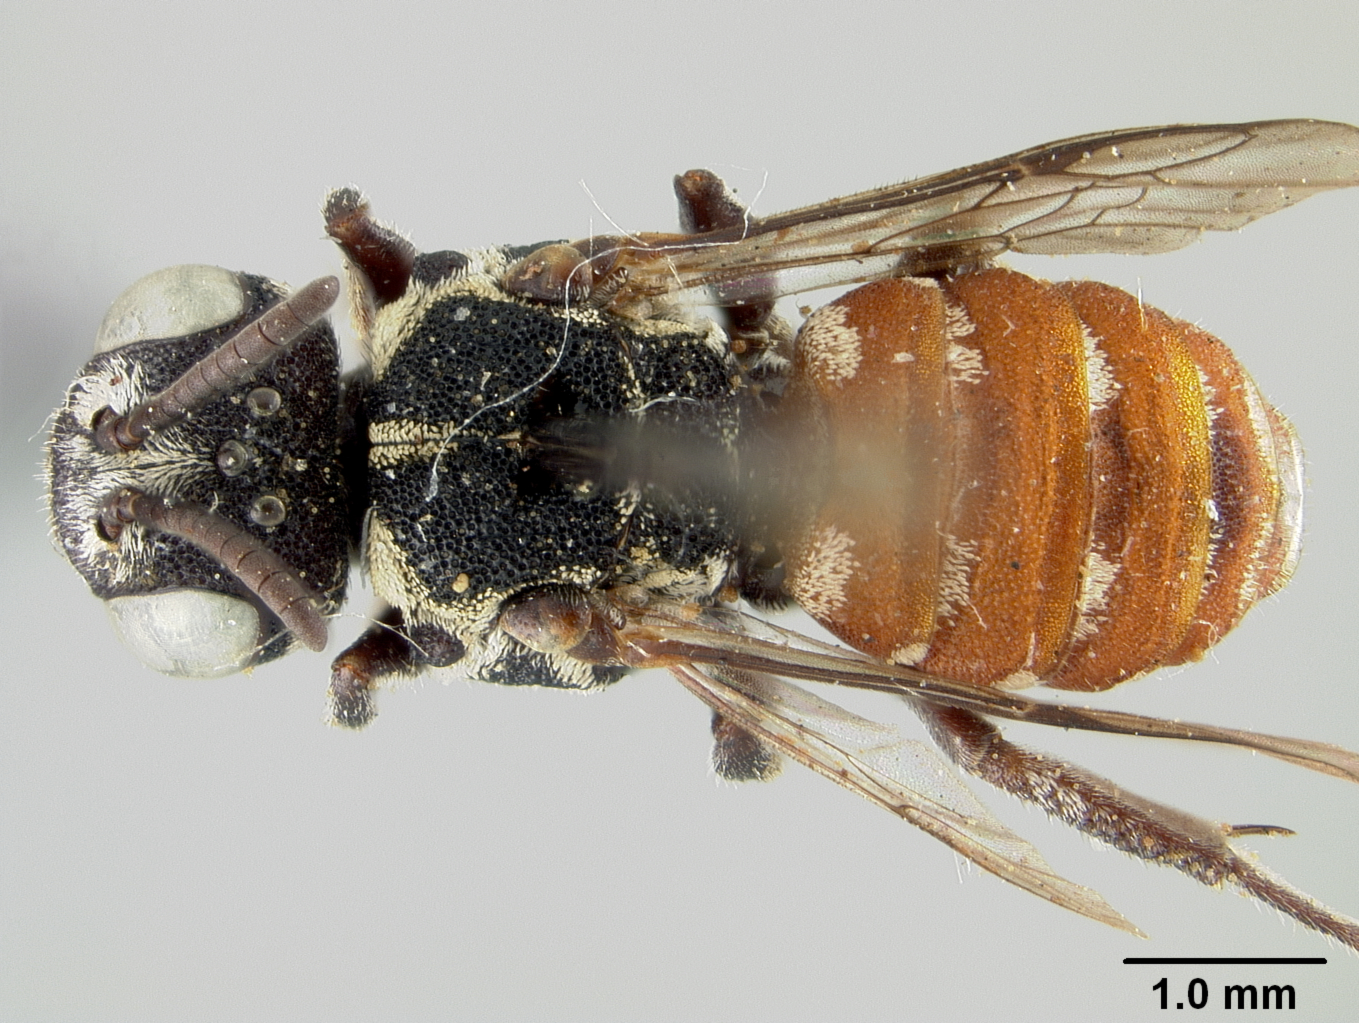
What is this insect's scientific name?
Holcopasites stevensi
